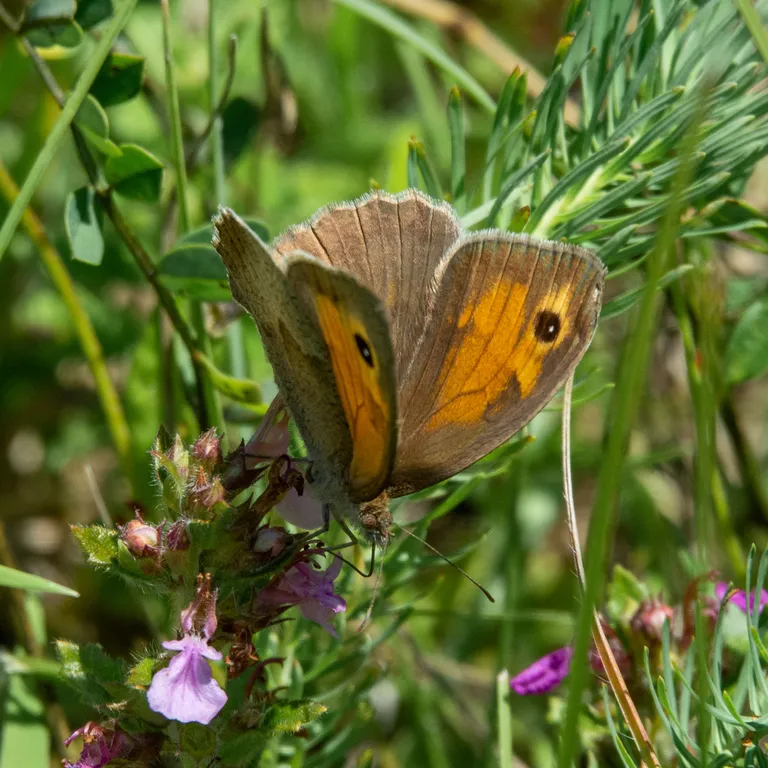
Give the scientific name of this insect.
Maniola jurtina
